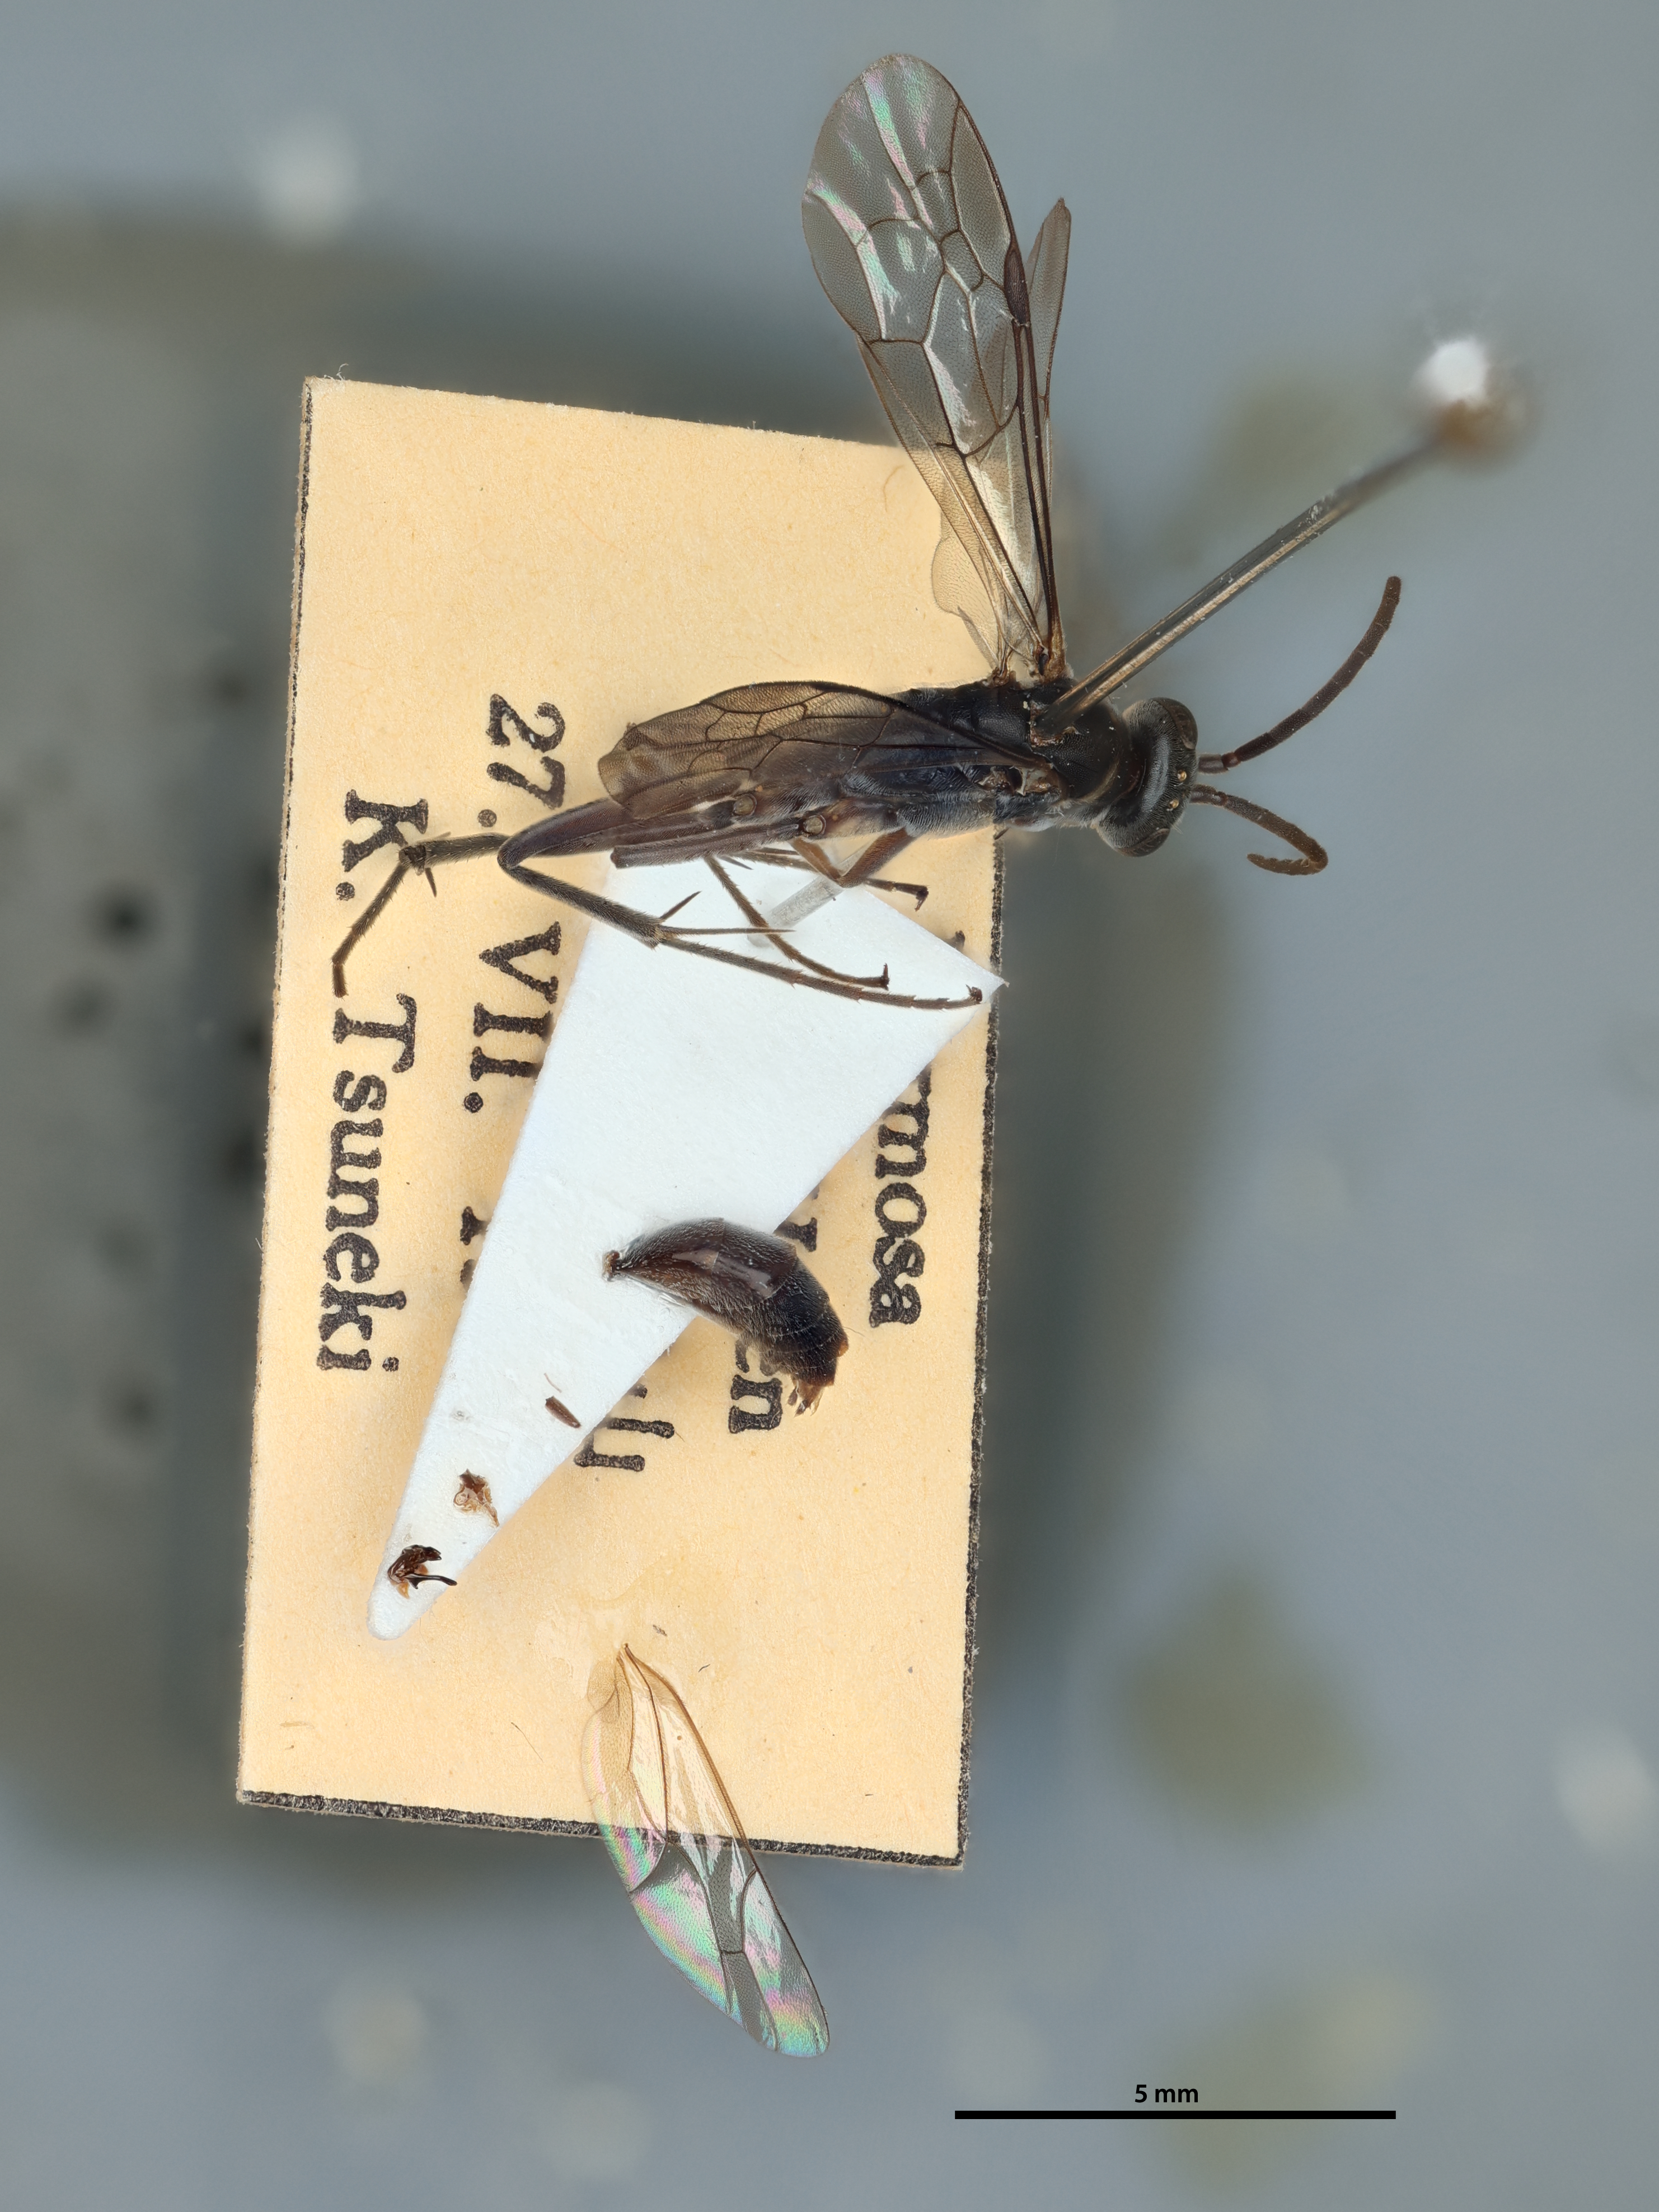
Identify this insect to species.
Minagenia alticola
